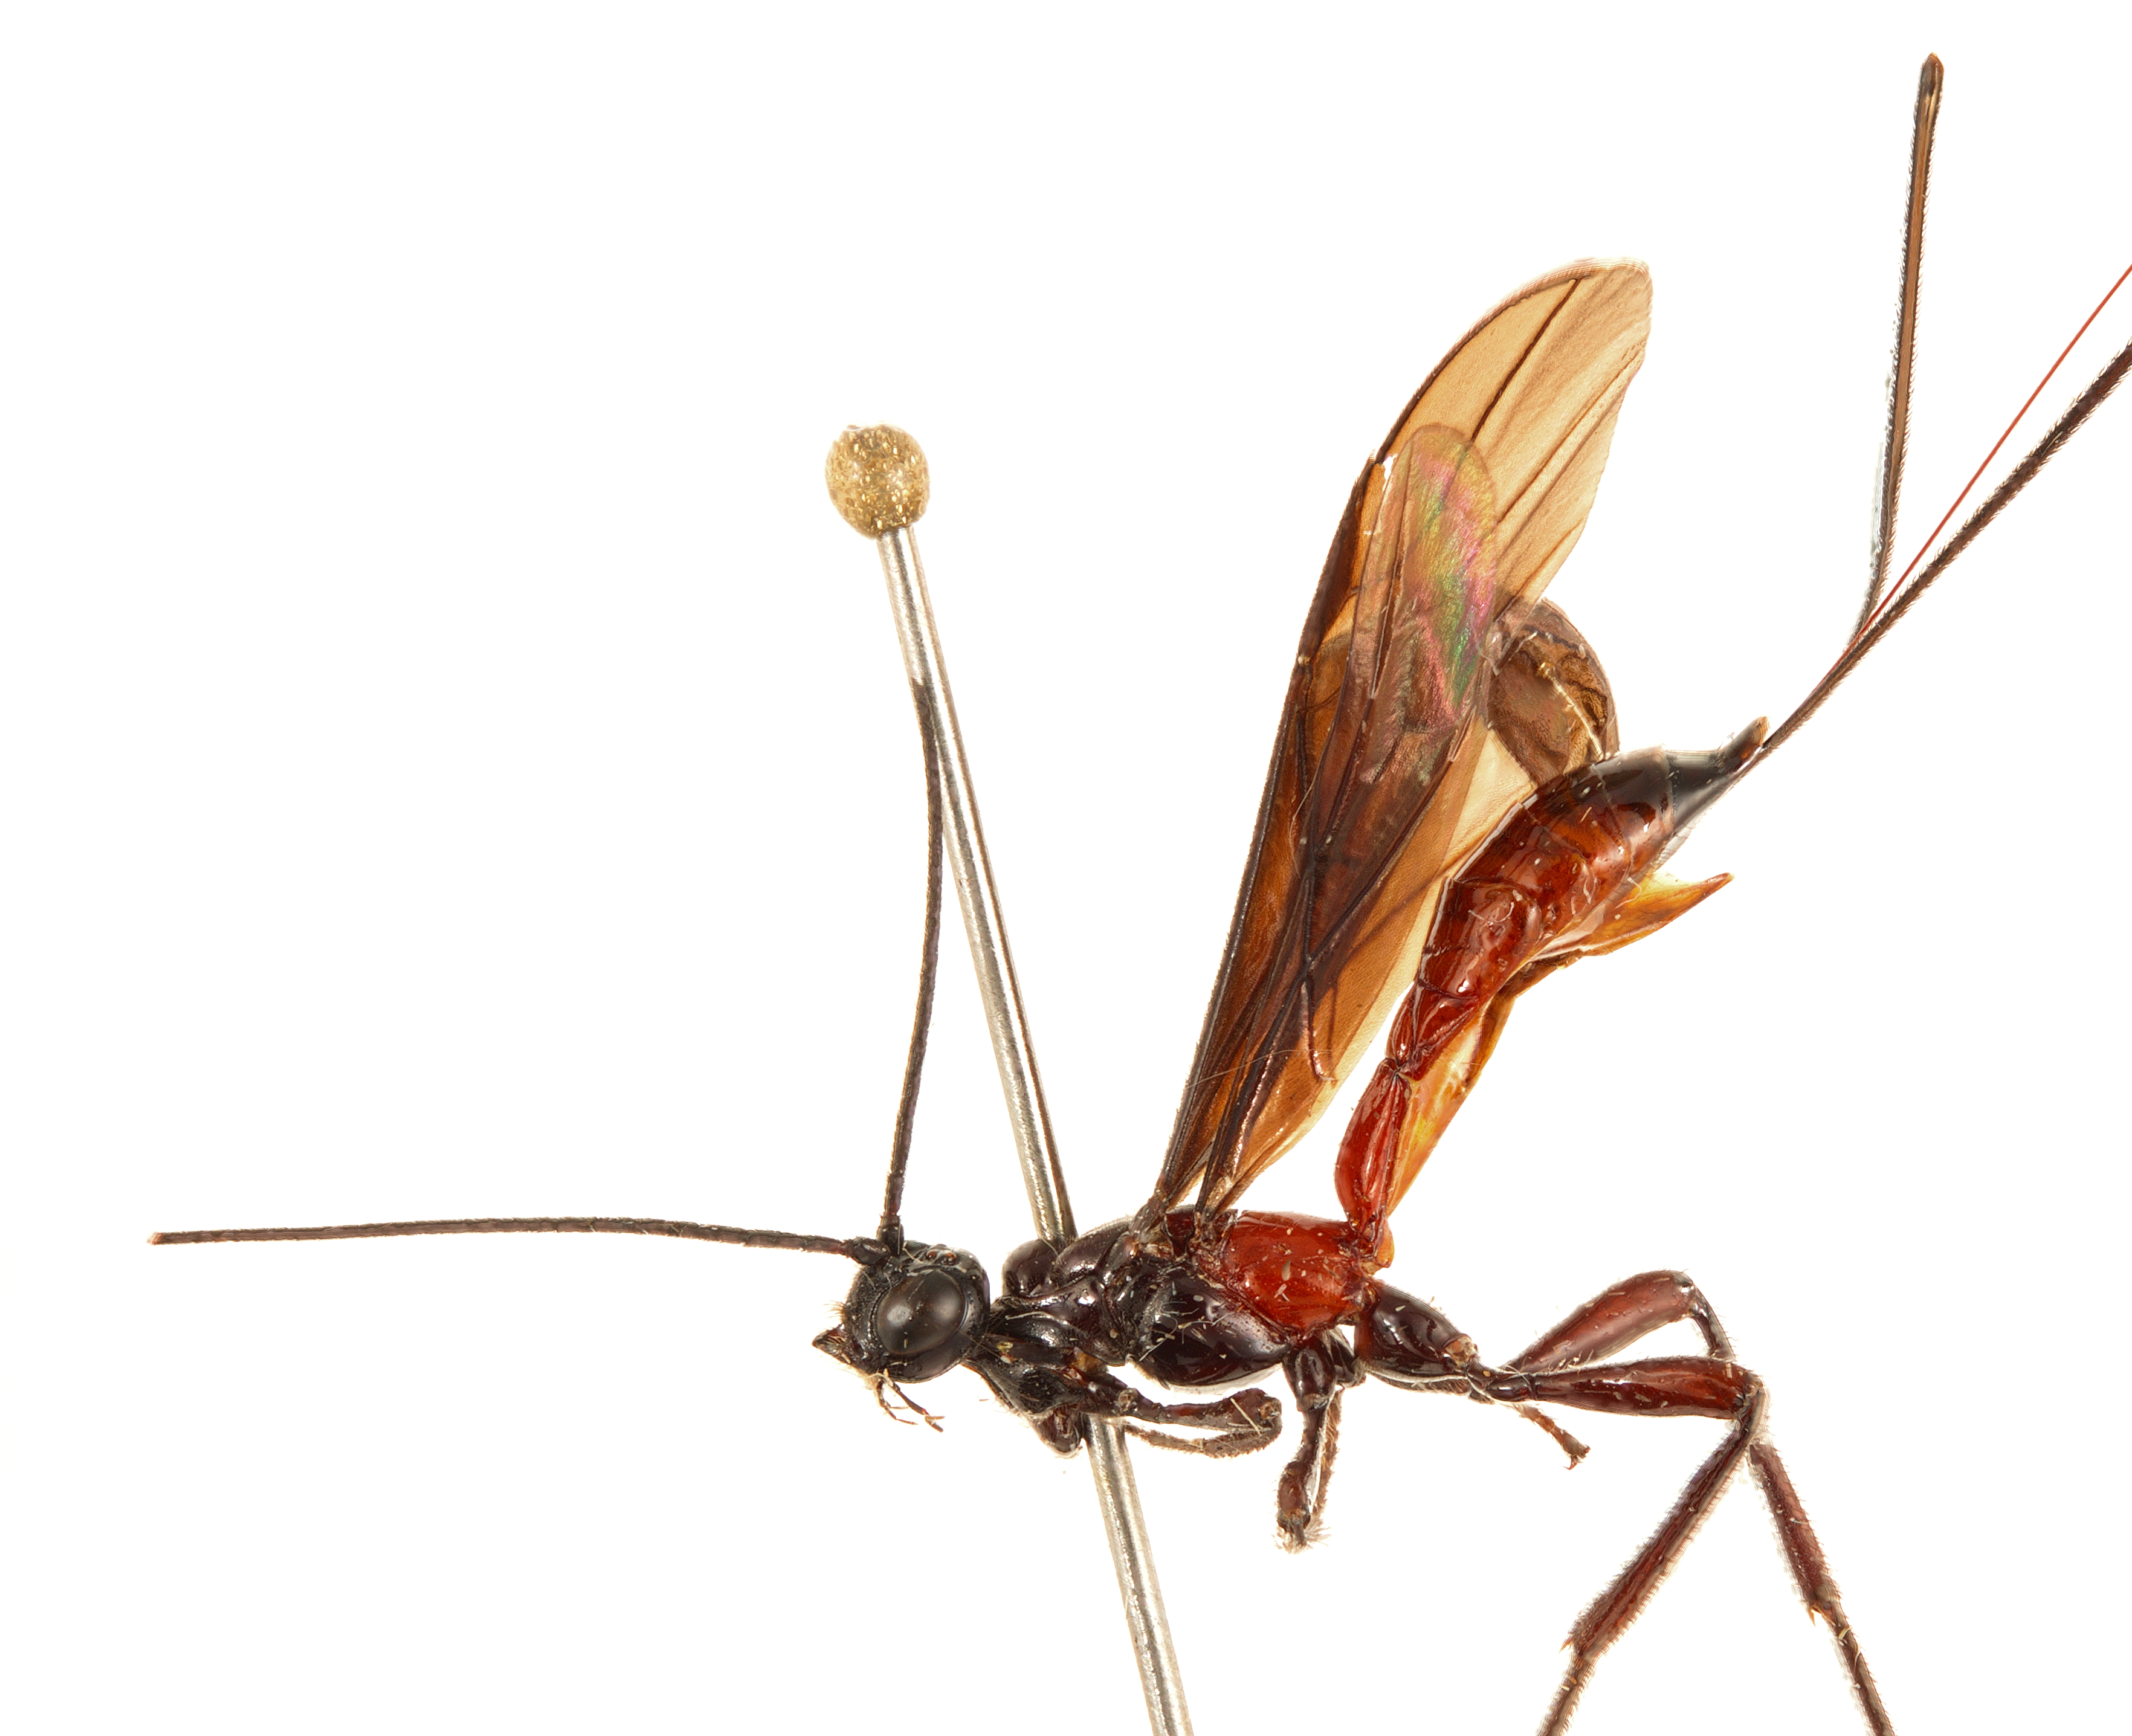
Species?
Gymnobracon megistus
